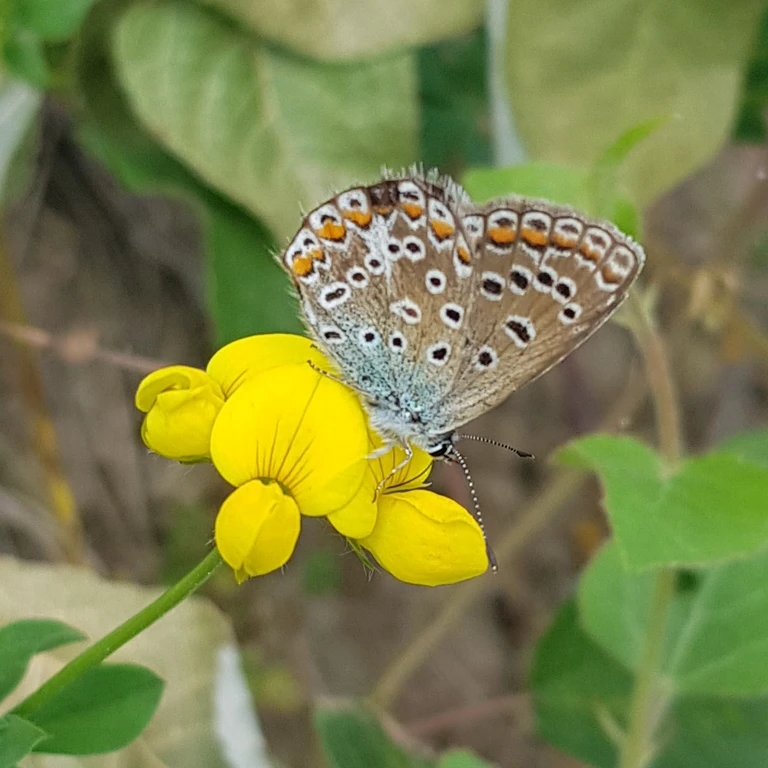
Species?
Polyommatus icarus
